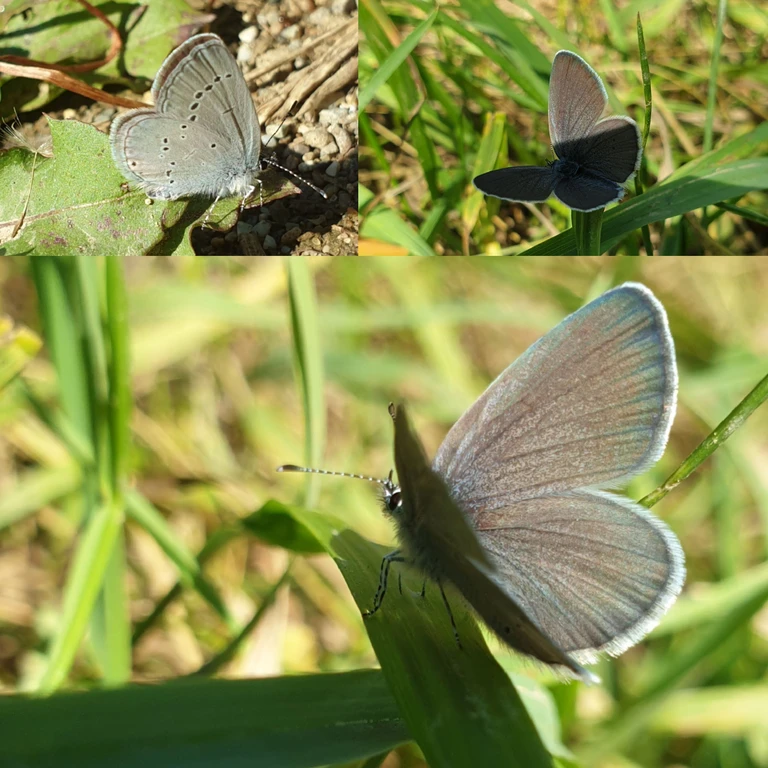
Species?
Cupido minimus
